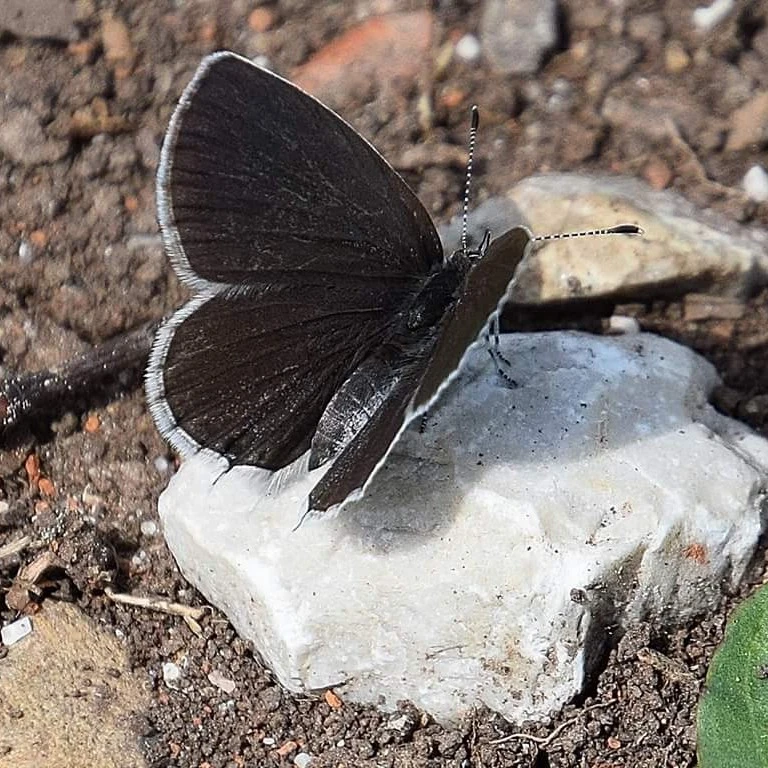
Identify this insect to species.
Cupido argiades (also Elkalyce argiades)
